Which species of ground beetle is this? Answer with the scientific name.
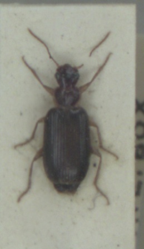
Dromius meridionalis
